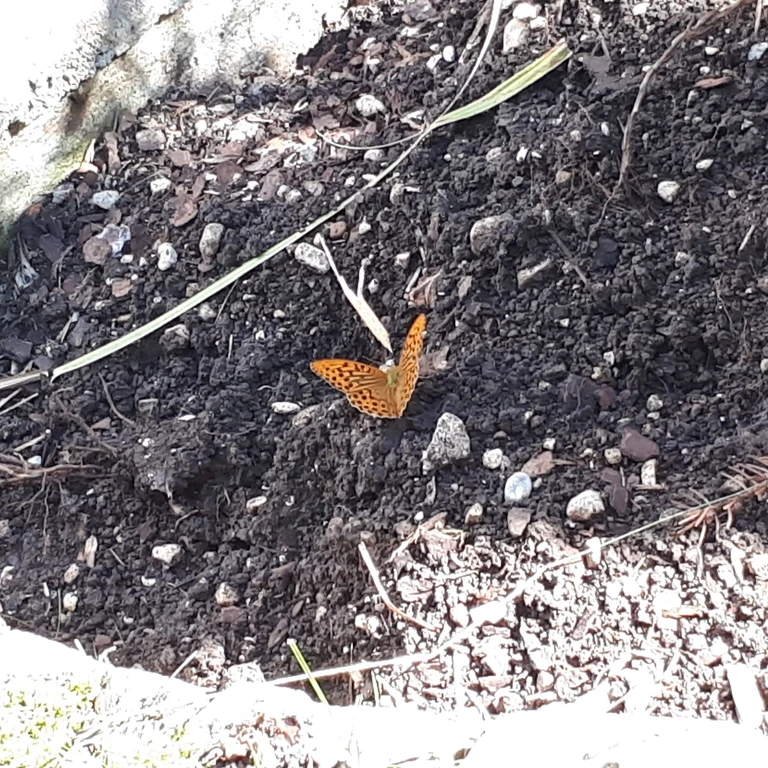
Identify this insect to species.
Argynnis paphia
